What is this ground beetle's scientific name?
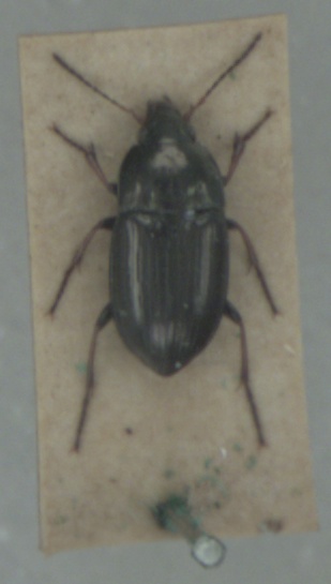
Amara plebeja
